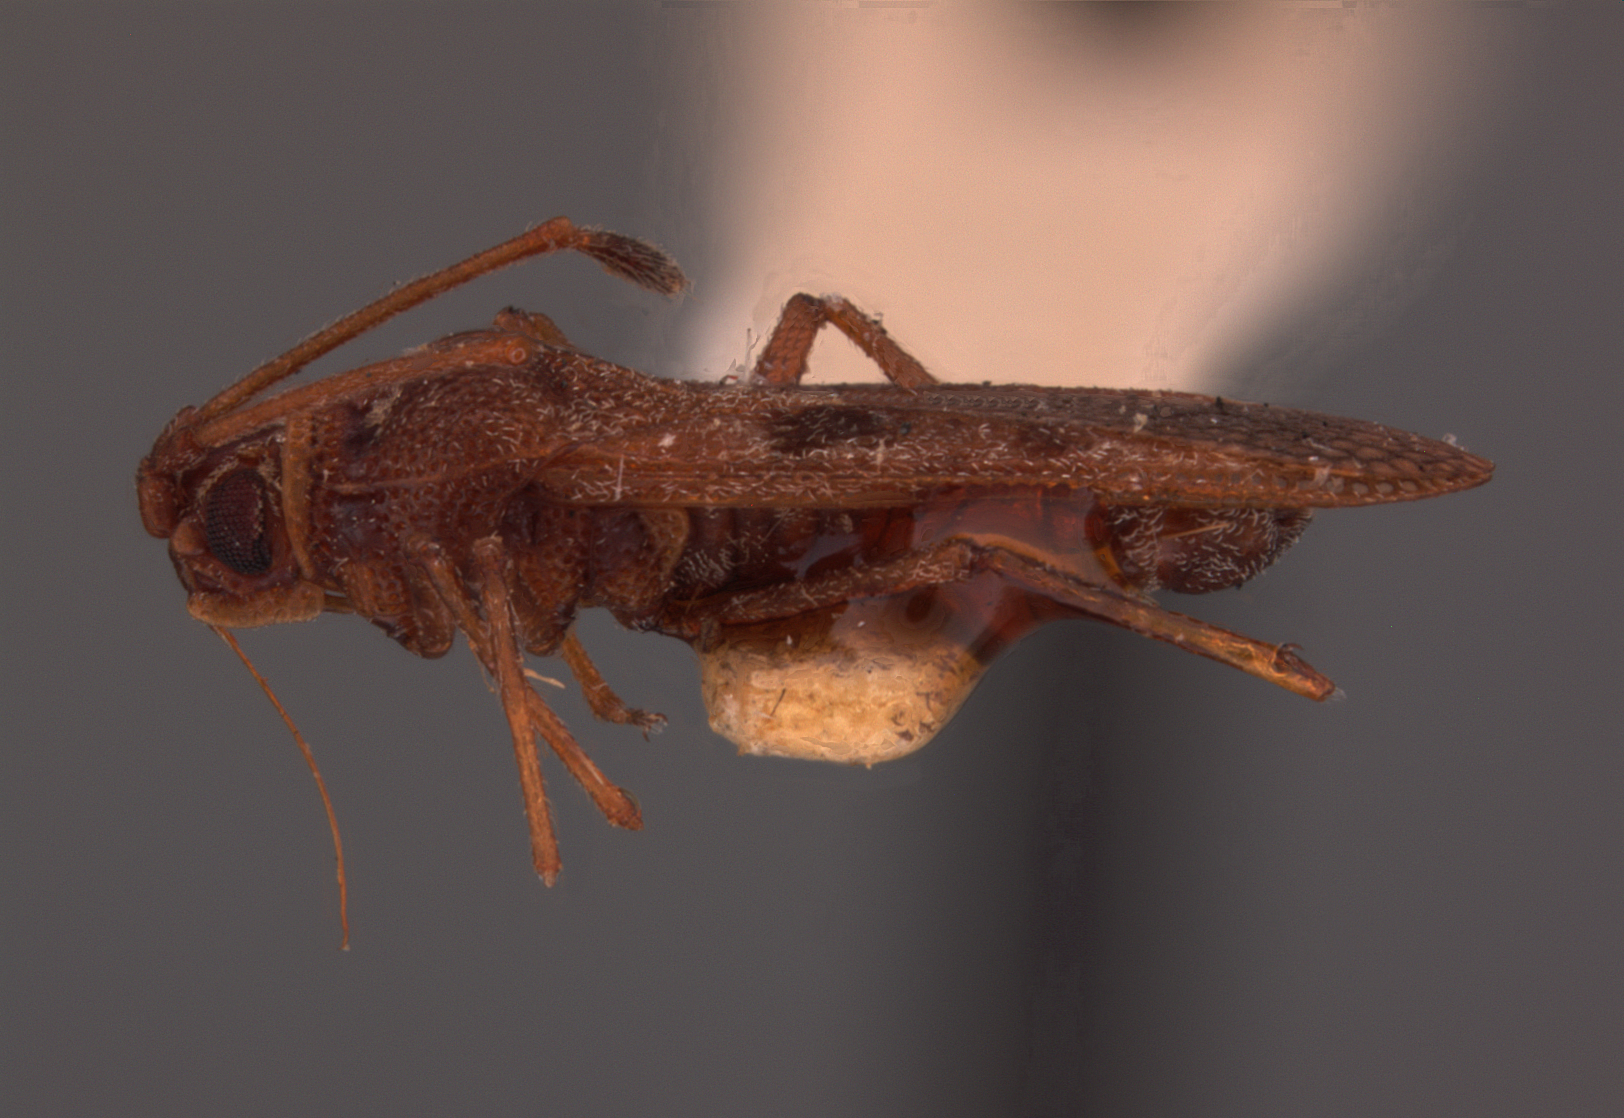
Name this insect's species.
Leptoypha morrisoni
